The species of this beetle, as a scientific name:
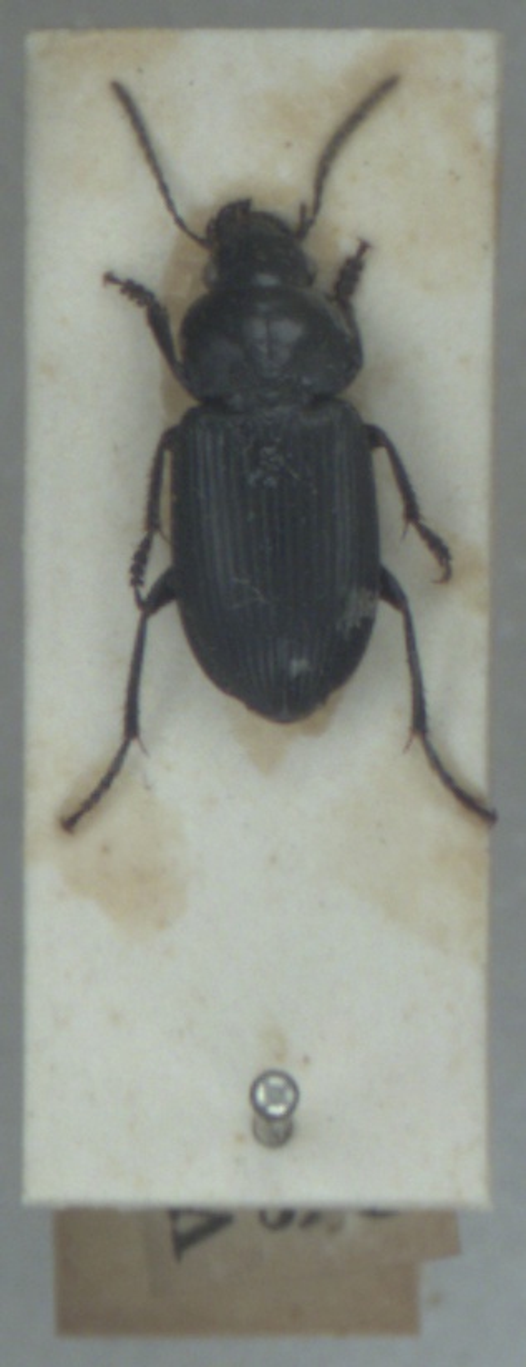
Anisodactylus nemorivagus
